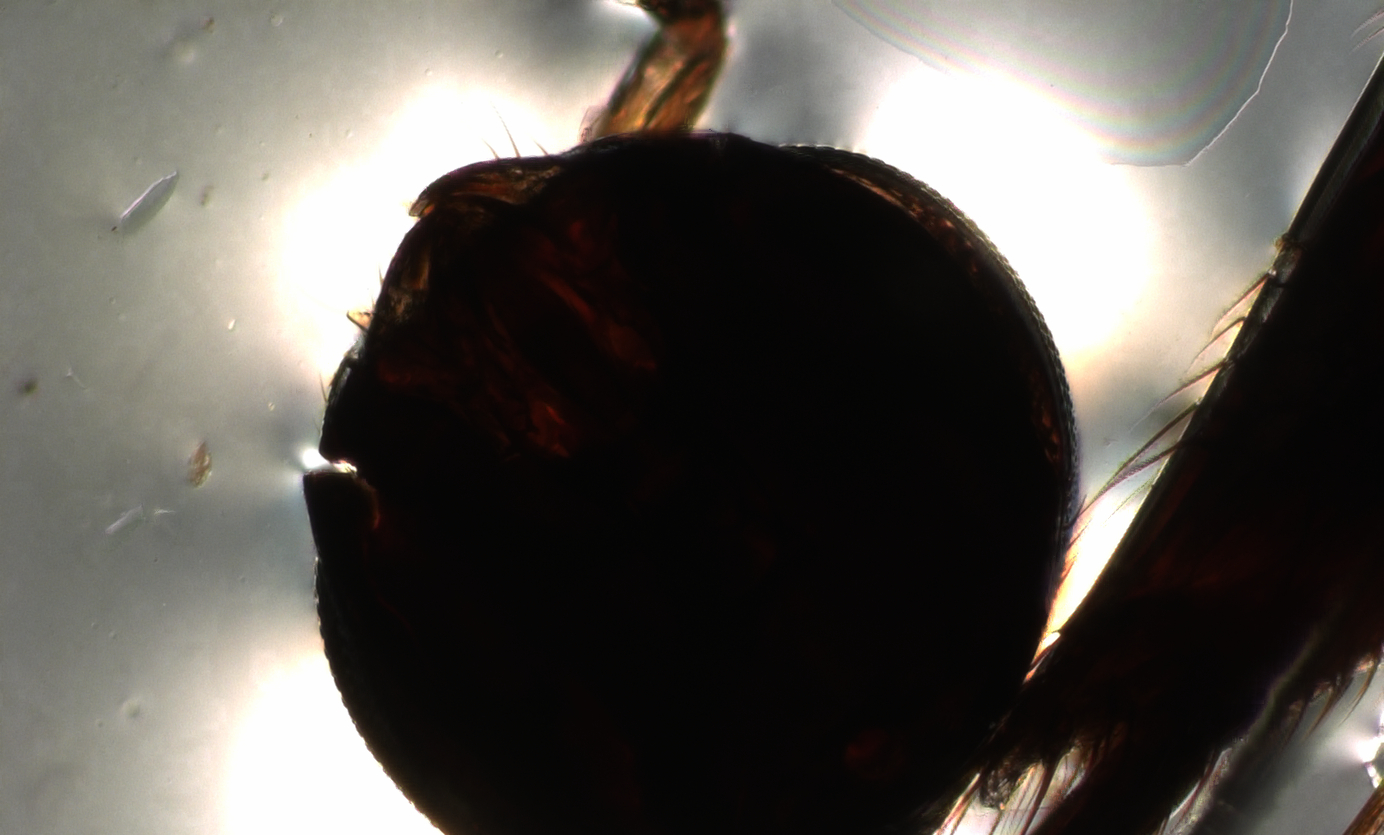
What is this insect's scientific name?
Elasmus anamalaianus
